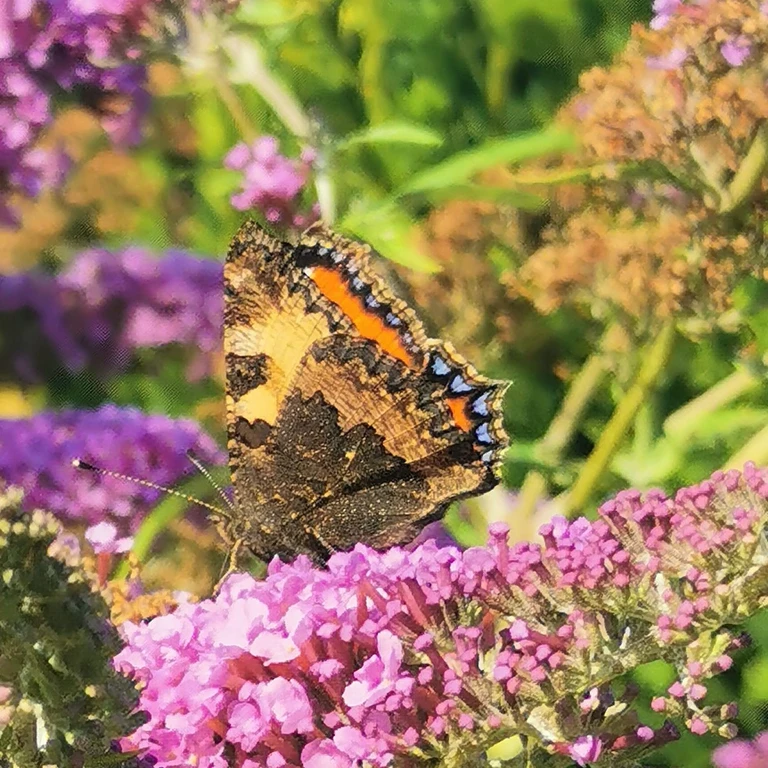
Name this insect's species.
Aglais urticae
